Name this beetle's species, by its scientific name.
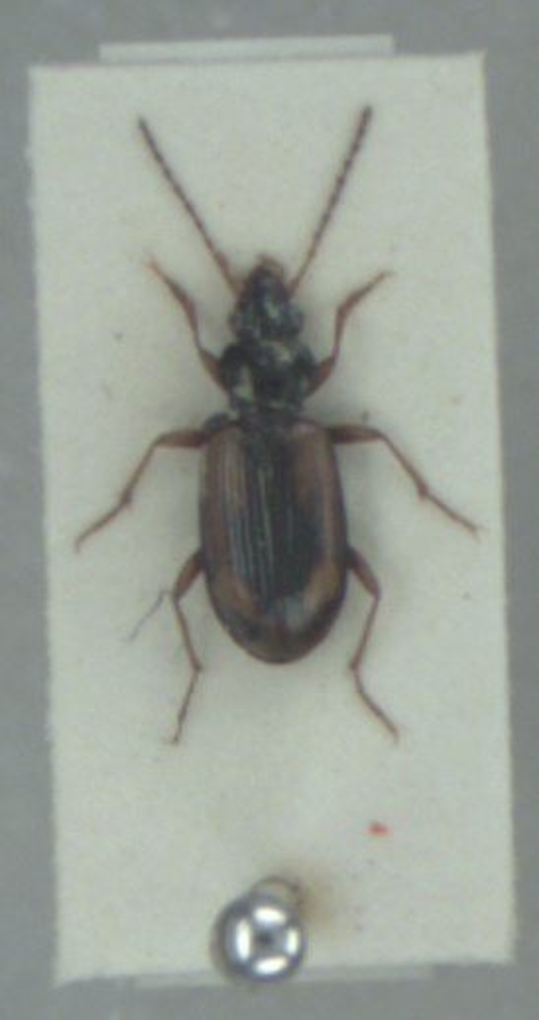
Bembidion maritimum
